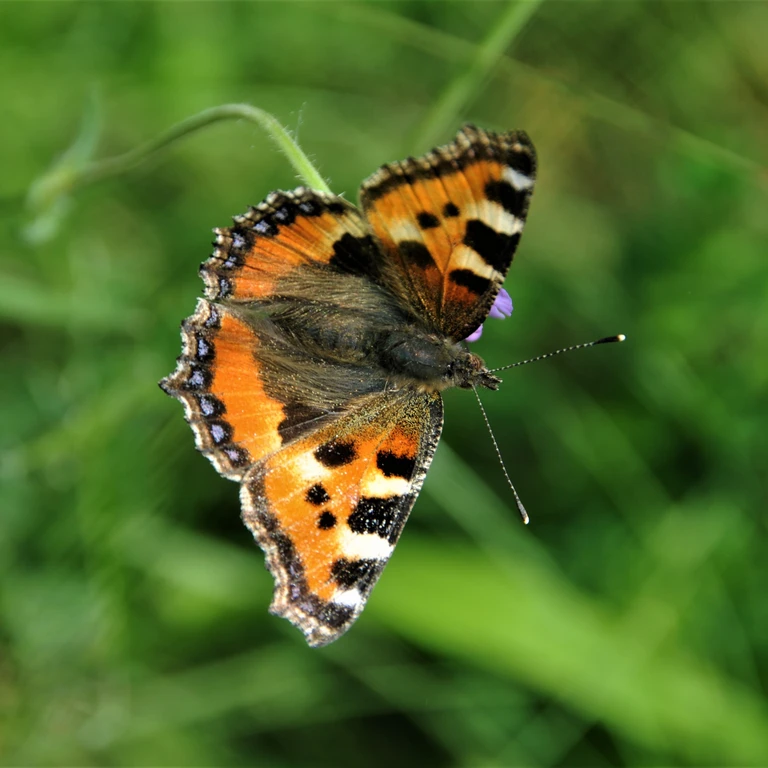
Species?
Aglais urticae
